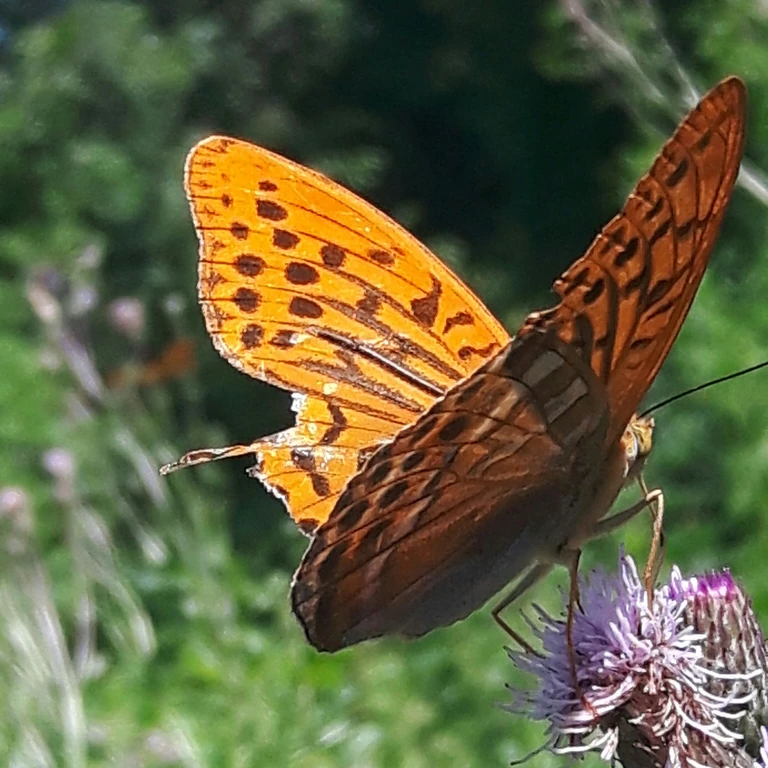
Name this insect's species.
Argynnis paphia
